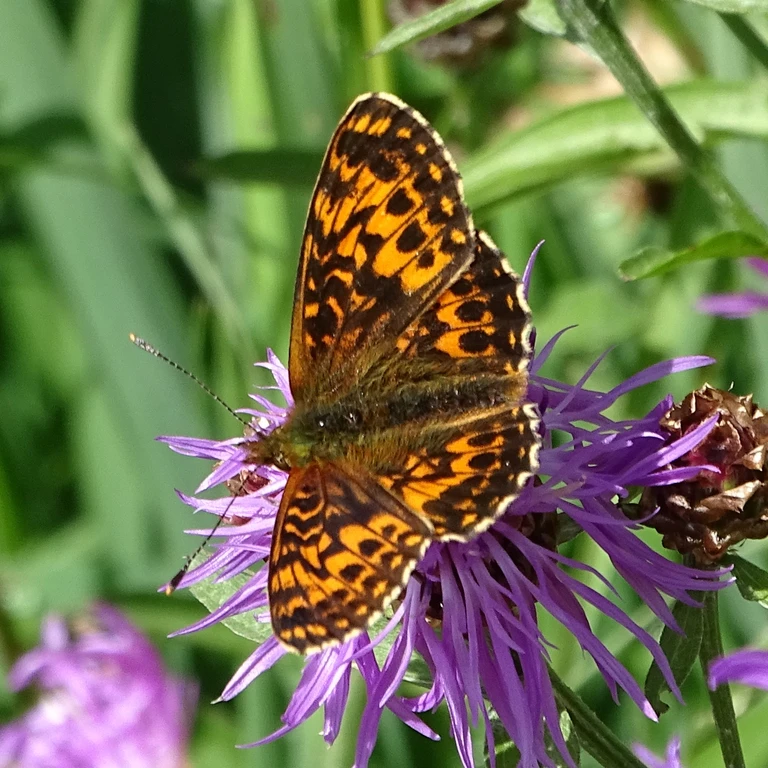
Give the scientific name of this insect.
Boloria titania
